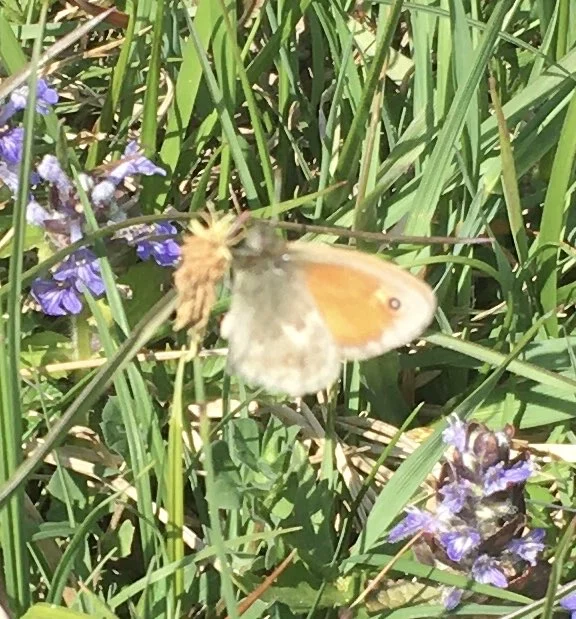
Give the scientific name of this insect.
Coenonympha pamphilus
